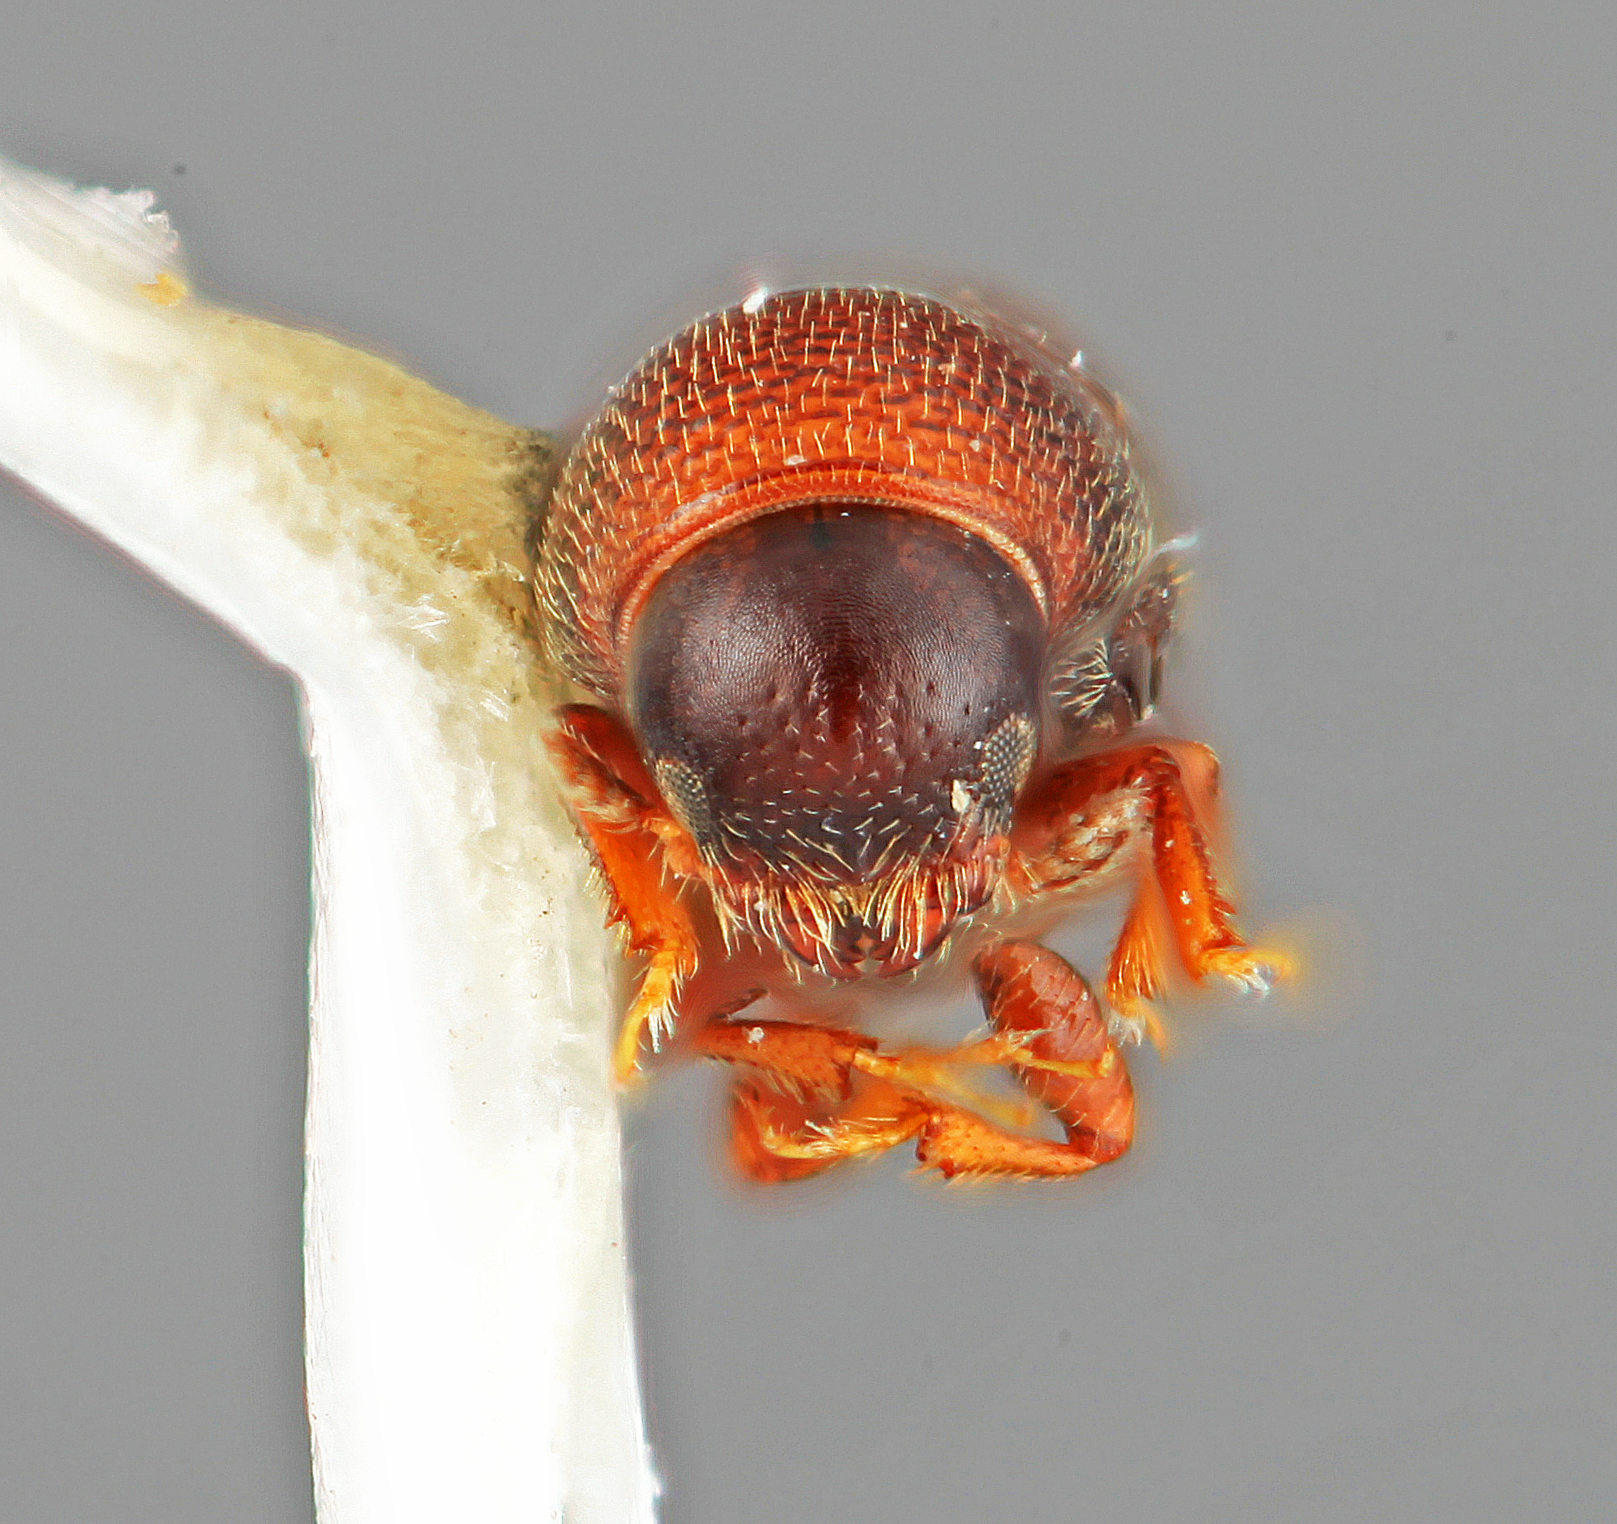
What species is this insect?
Pityophthorus splendens
